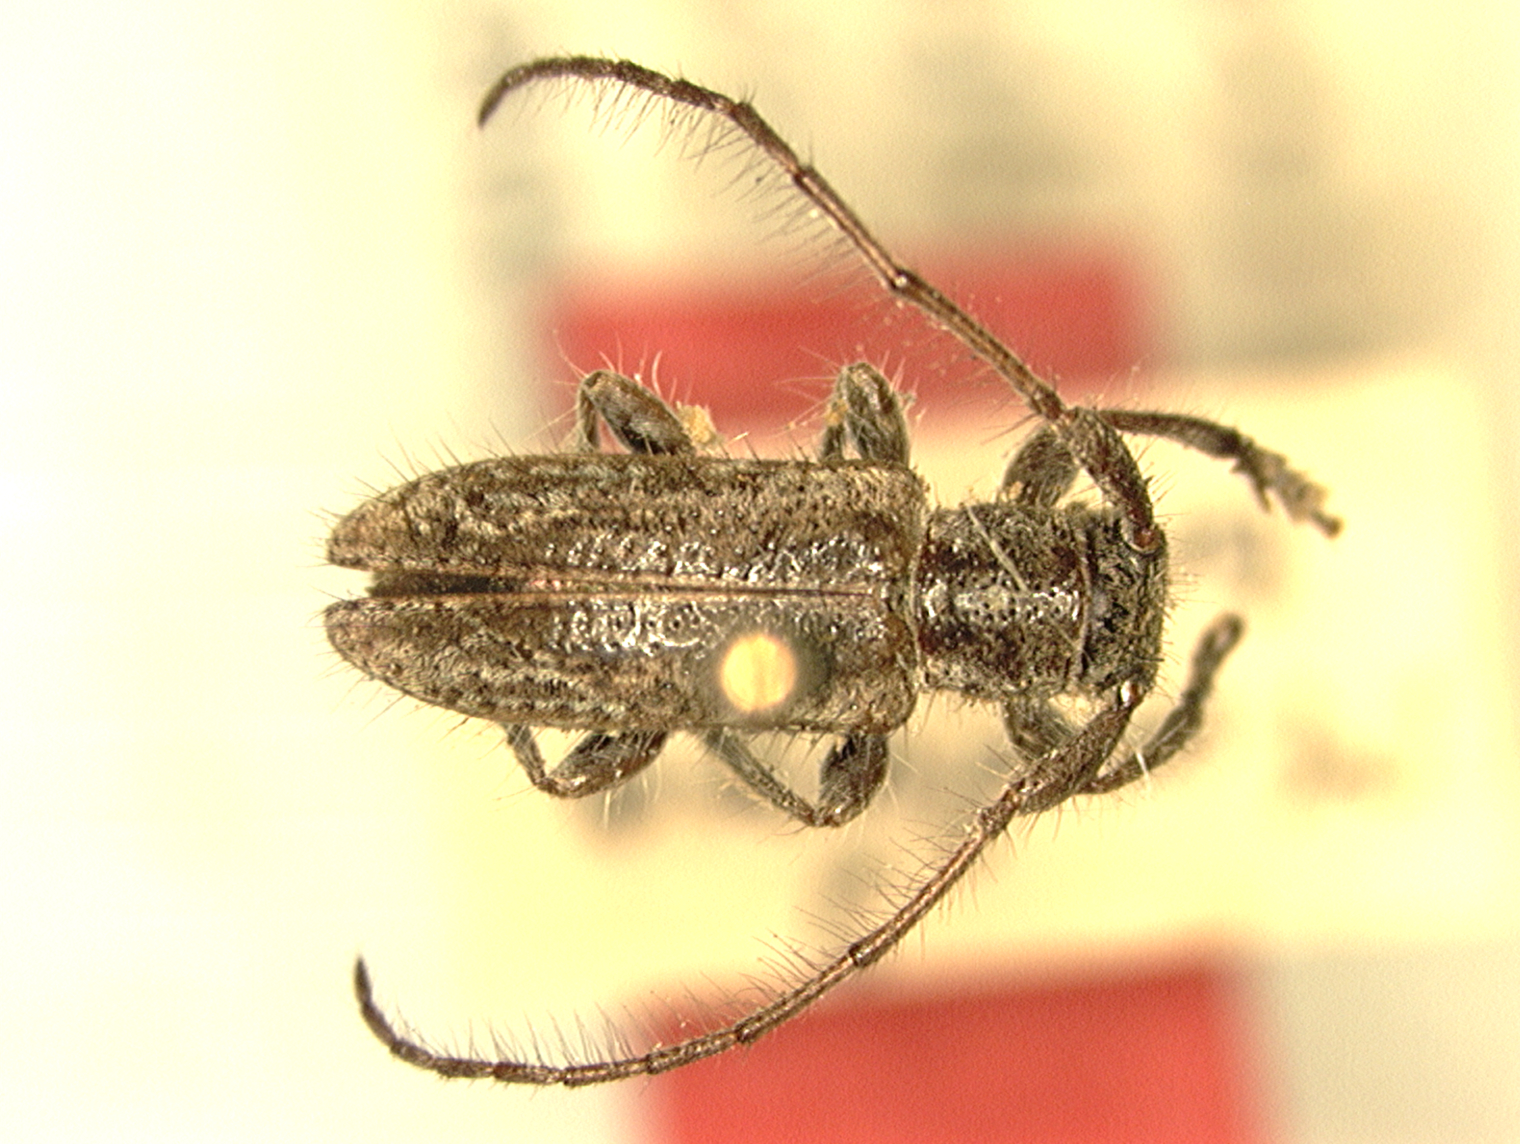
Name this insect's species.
Egesina indica
